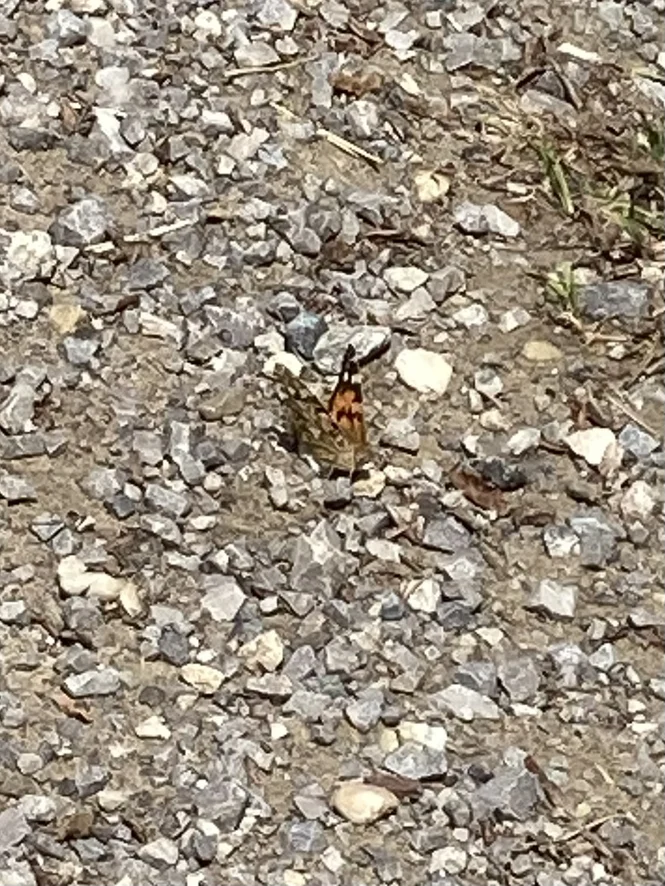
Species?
Vanessa cardui
